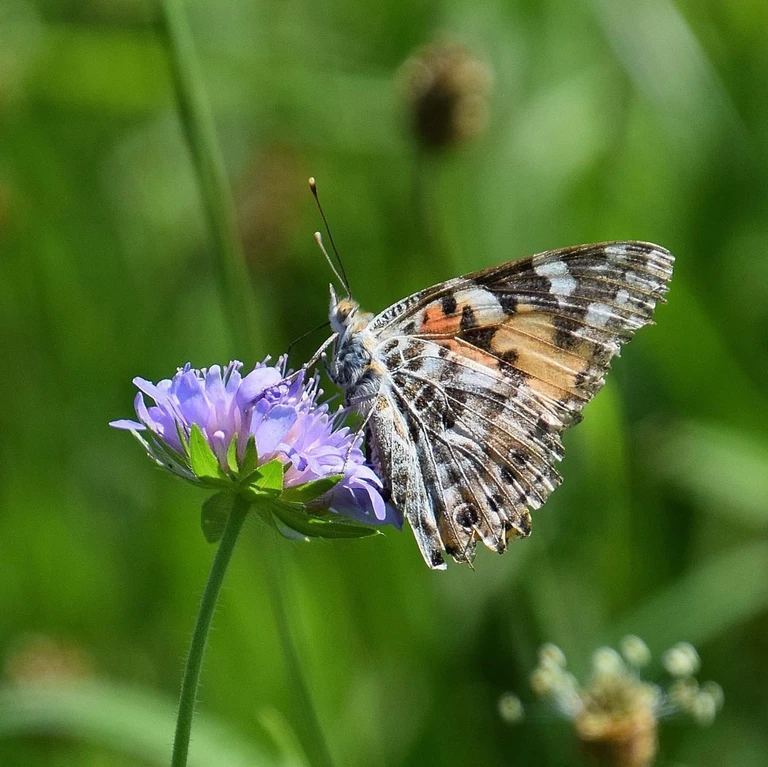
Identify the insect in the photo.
Vanessa cardui
